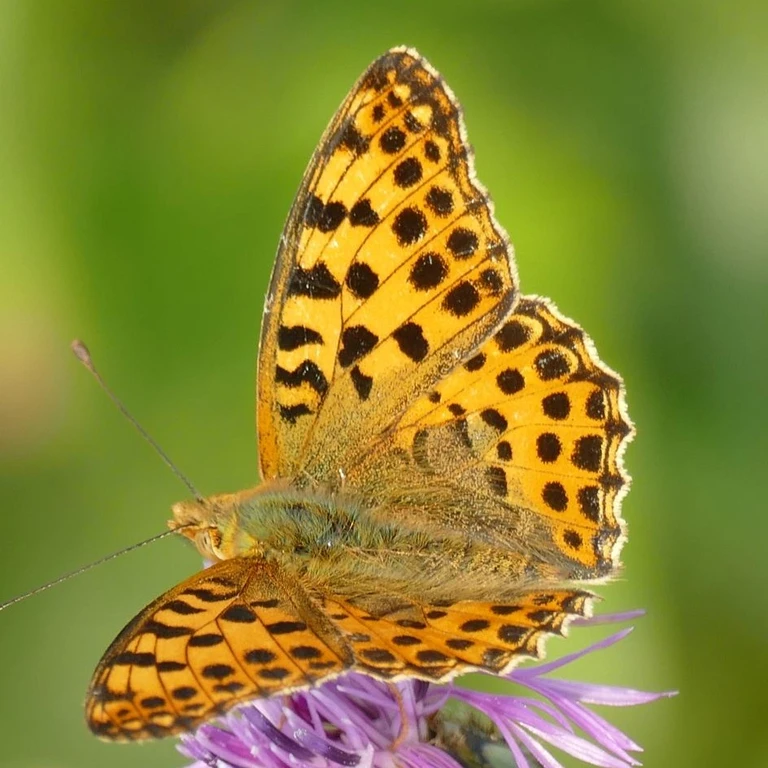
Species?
Issoria lathonia
